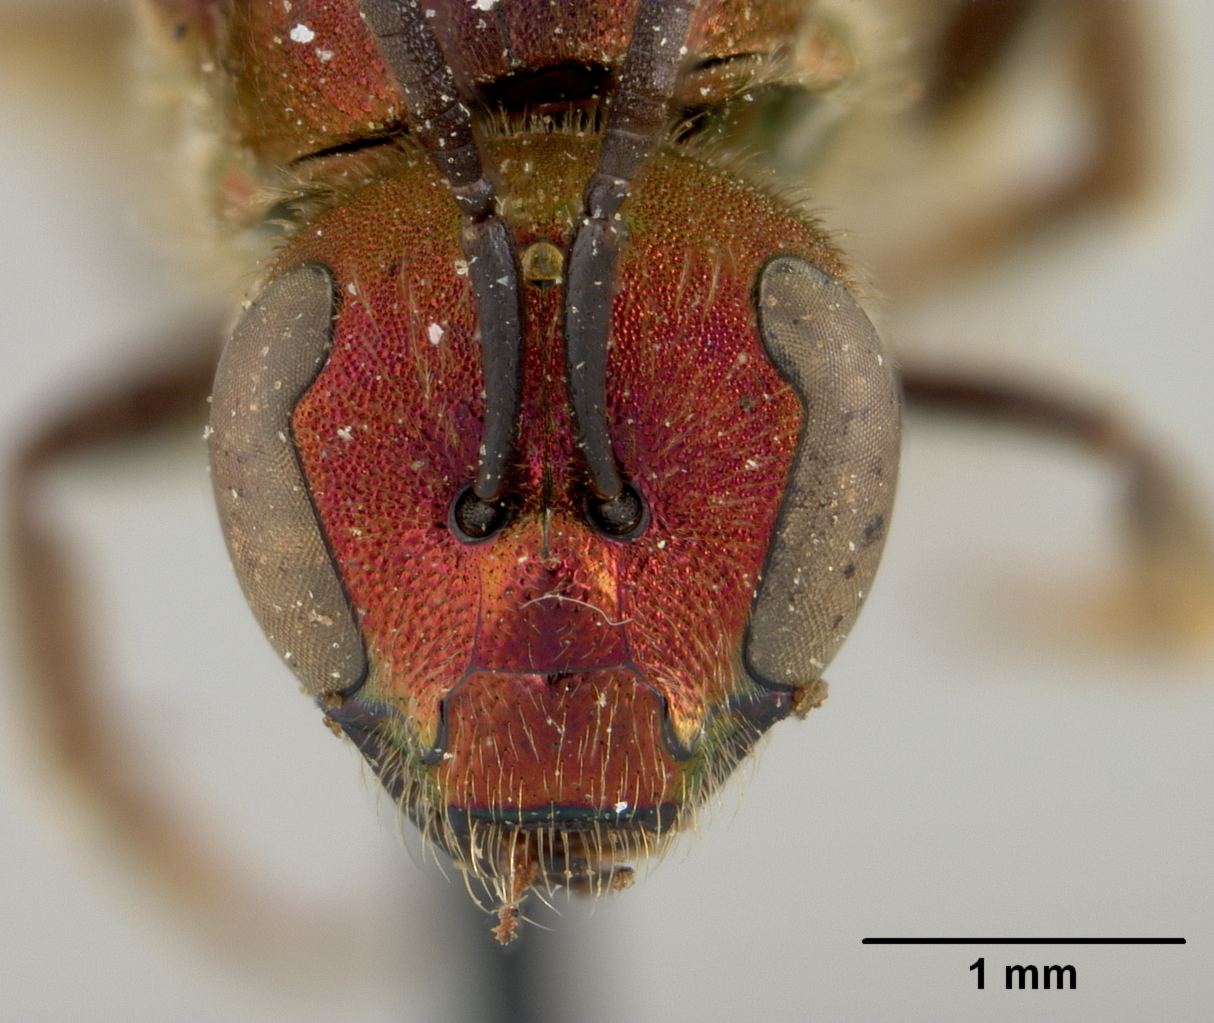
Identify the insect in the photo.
Augochlora ignifera
